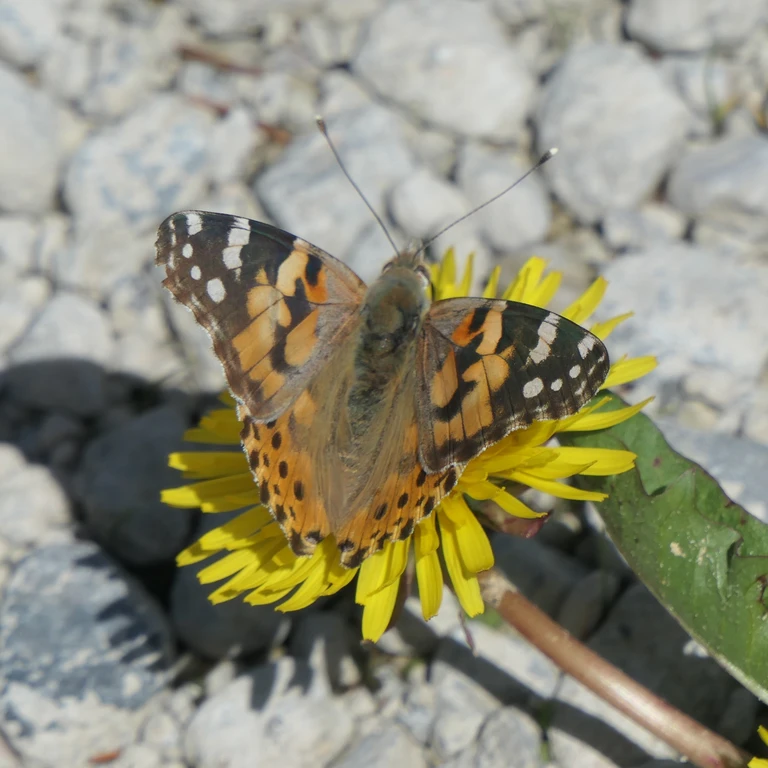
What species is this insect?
Vanessa cardui
